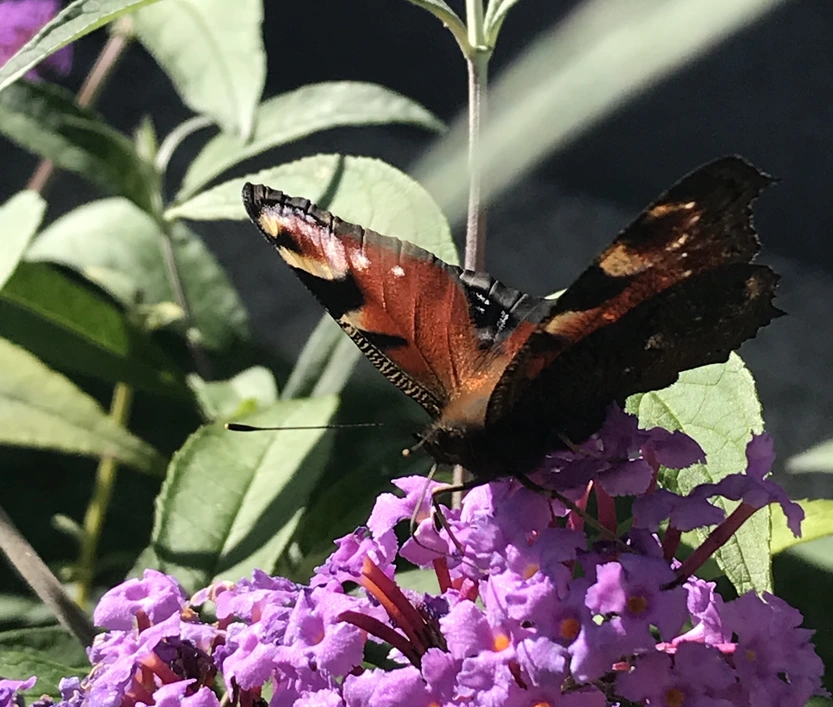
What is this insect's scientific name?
Aglais io
